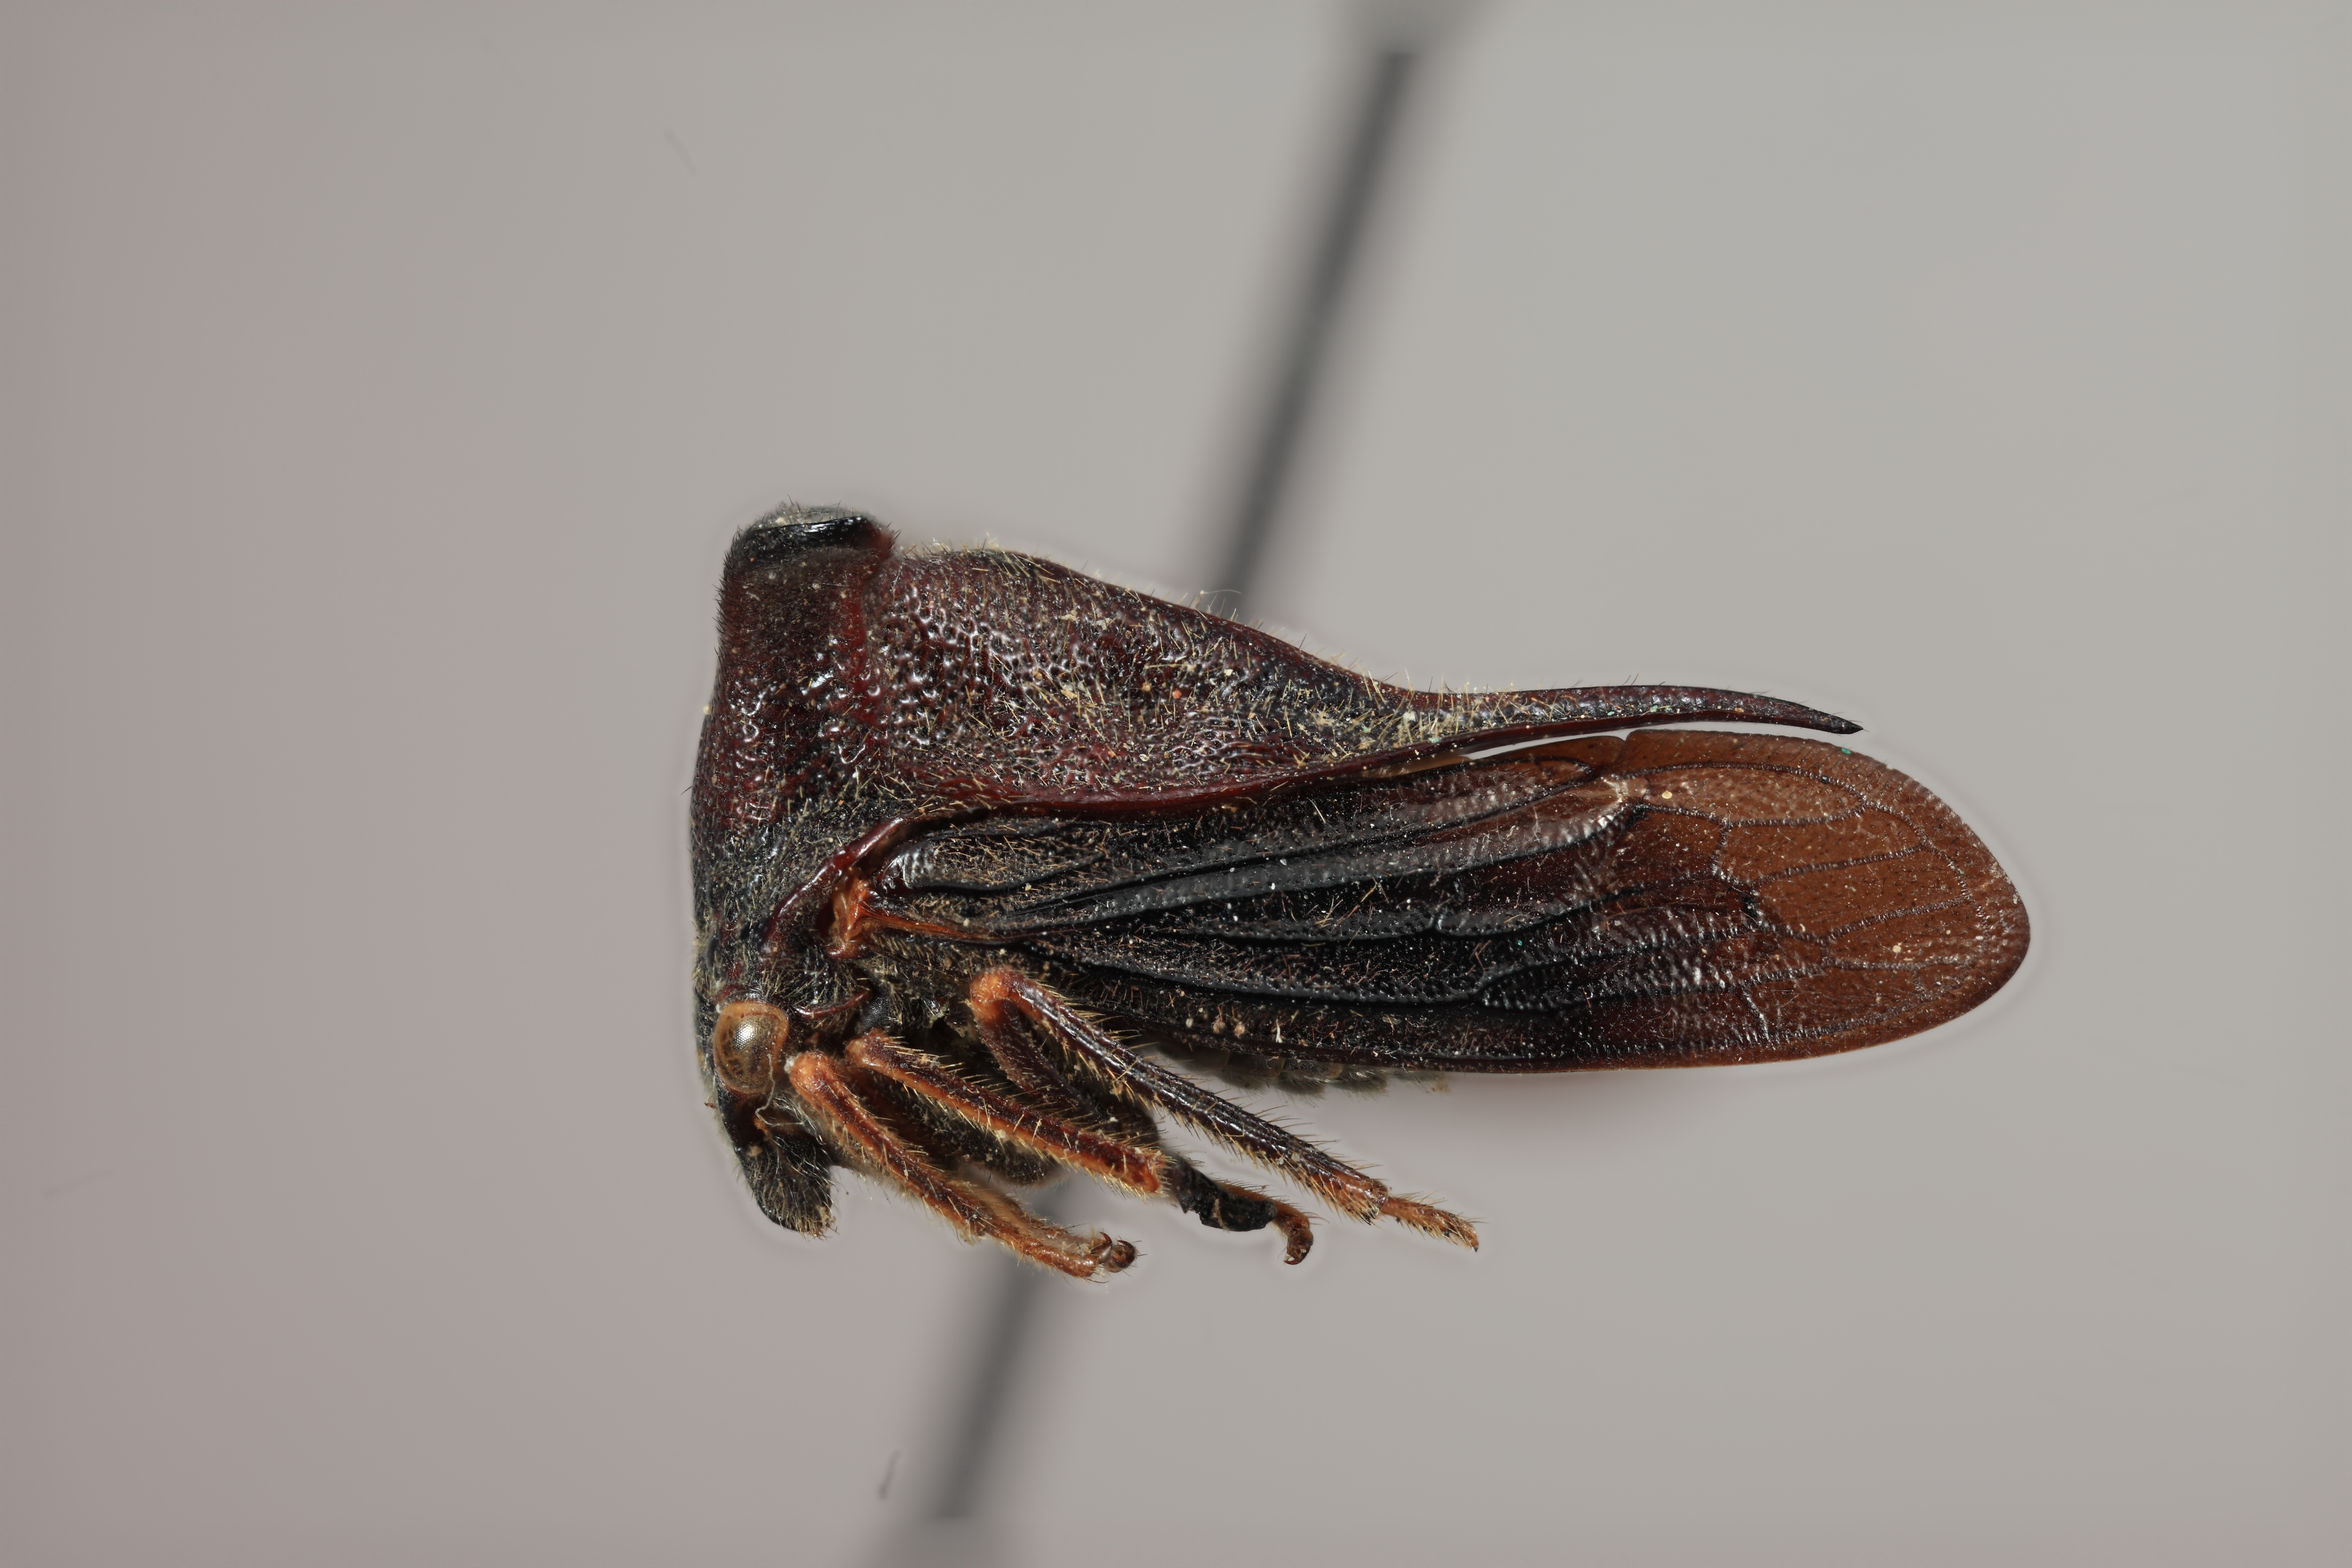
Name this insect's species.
Alcmeone unistriga
